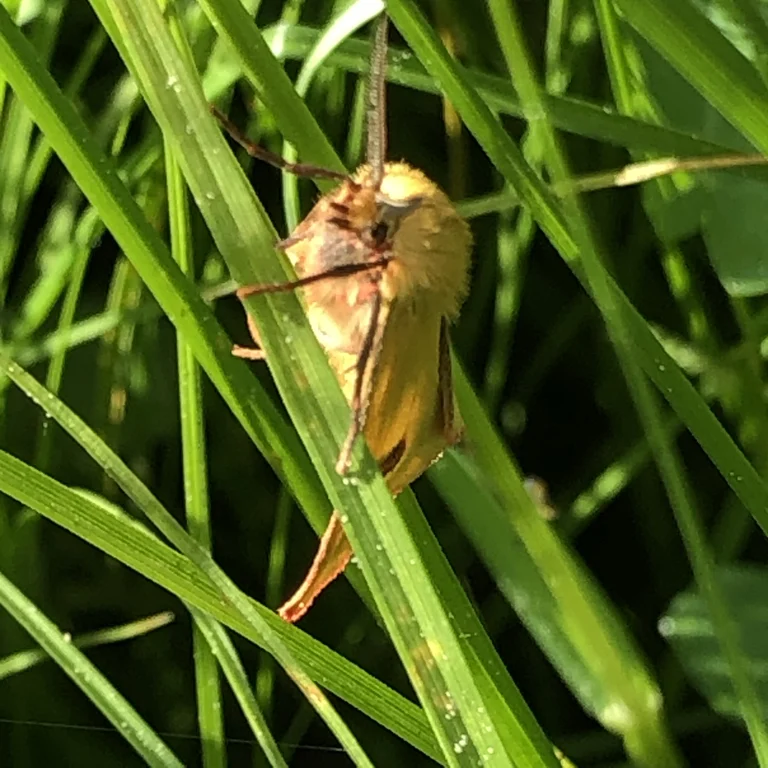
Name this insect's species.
Diacrisia sannio
